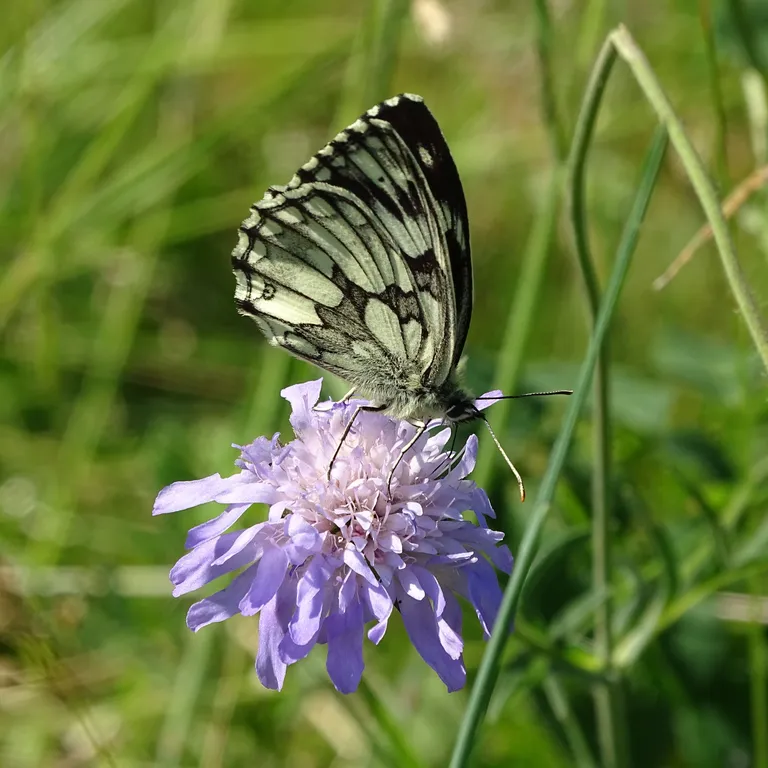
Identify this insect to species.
Melanargia galathea
